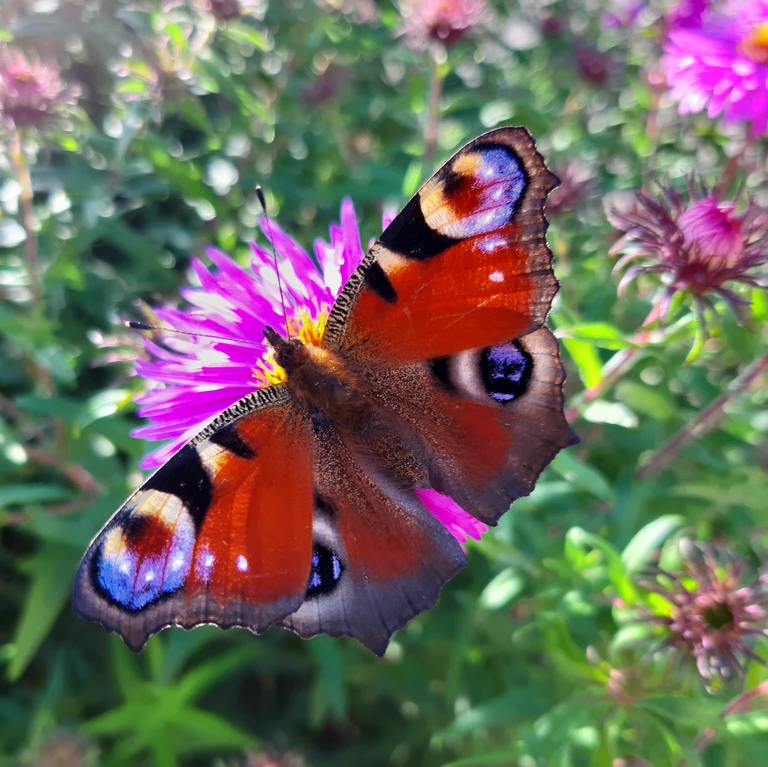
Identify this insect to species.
Aglais io
